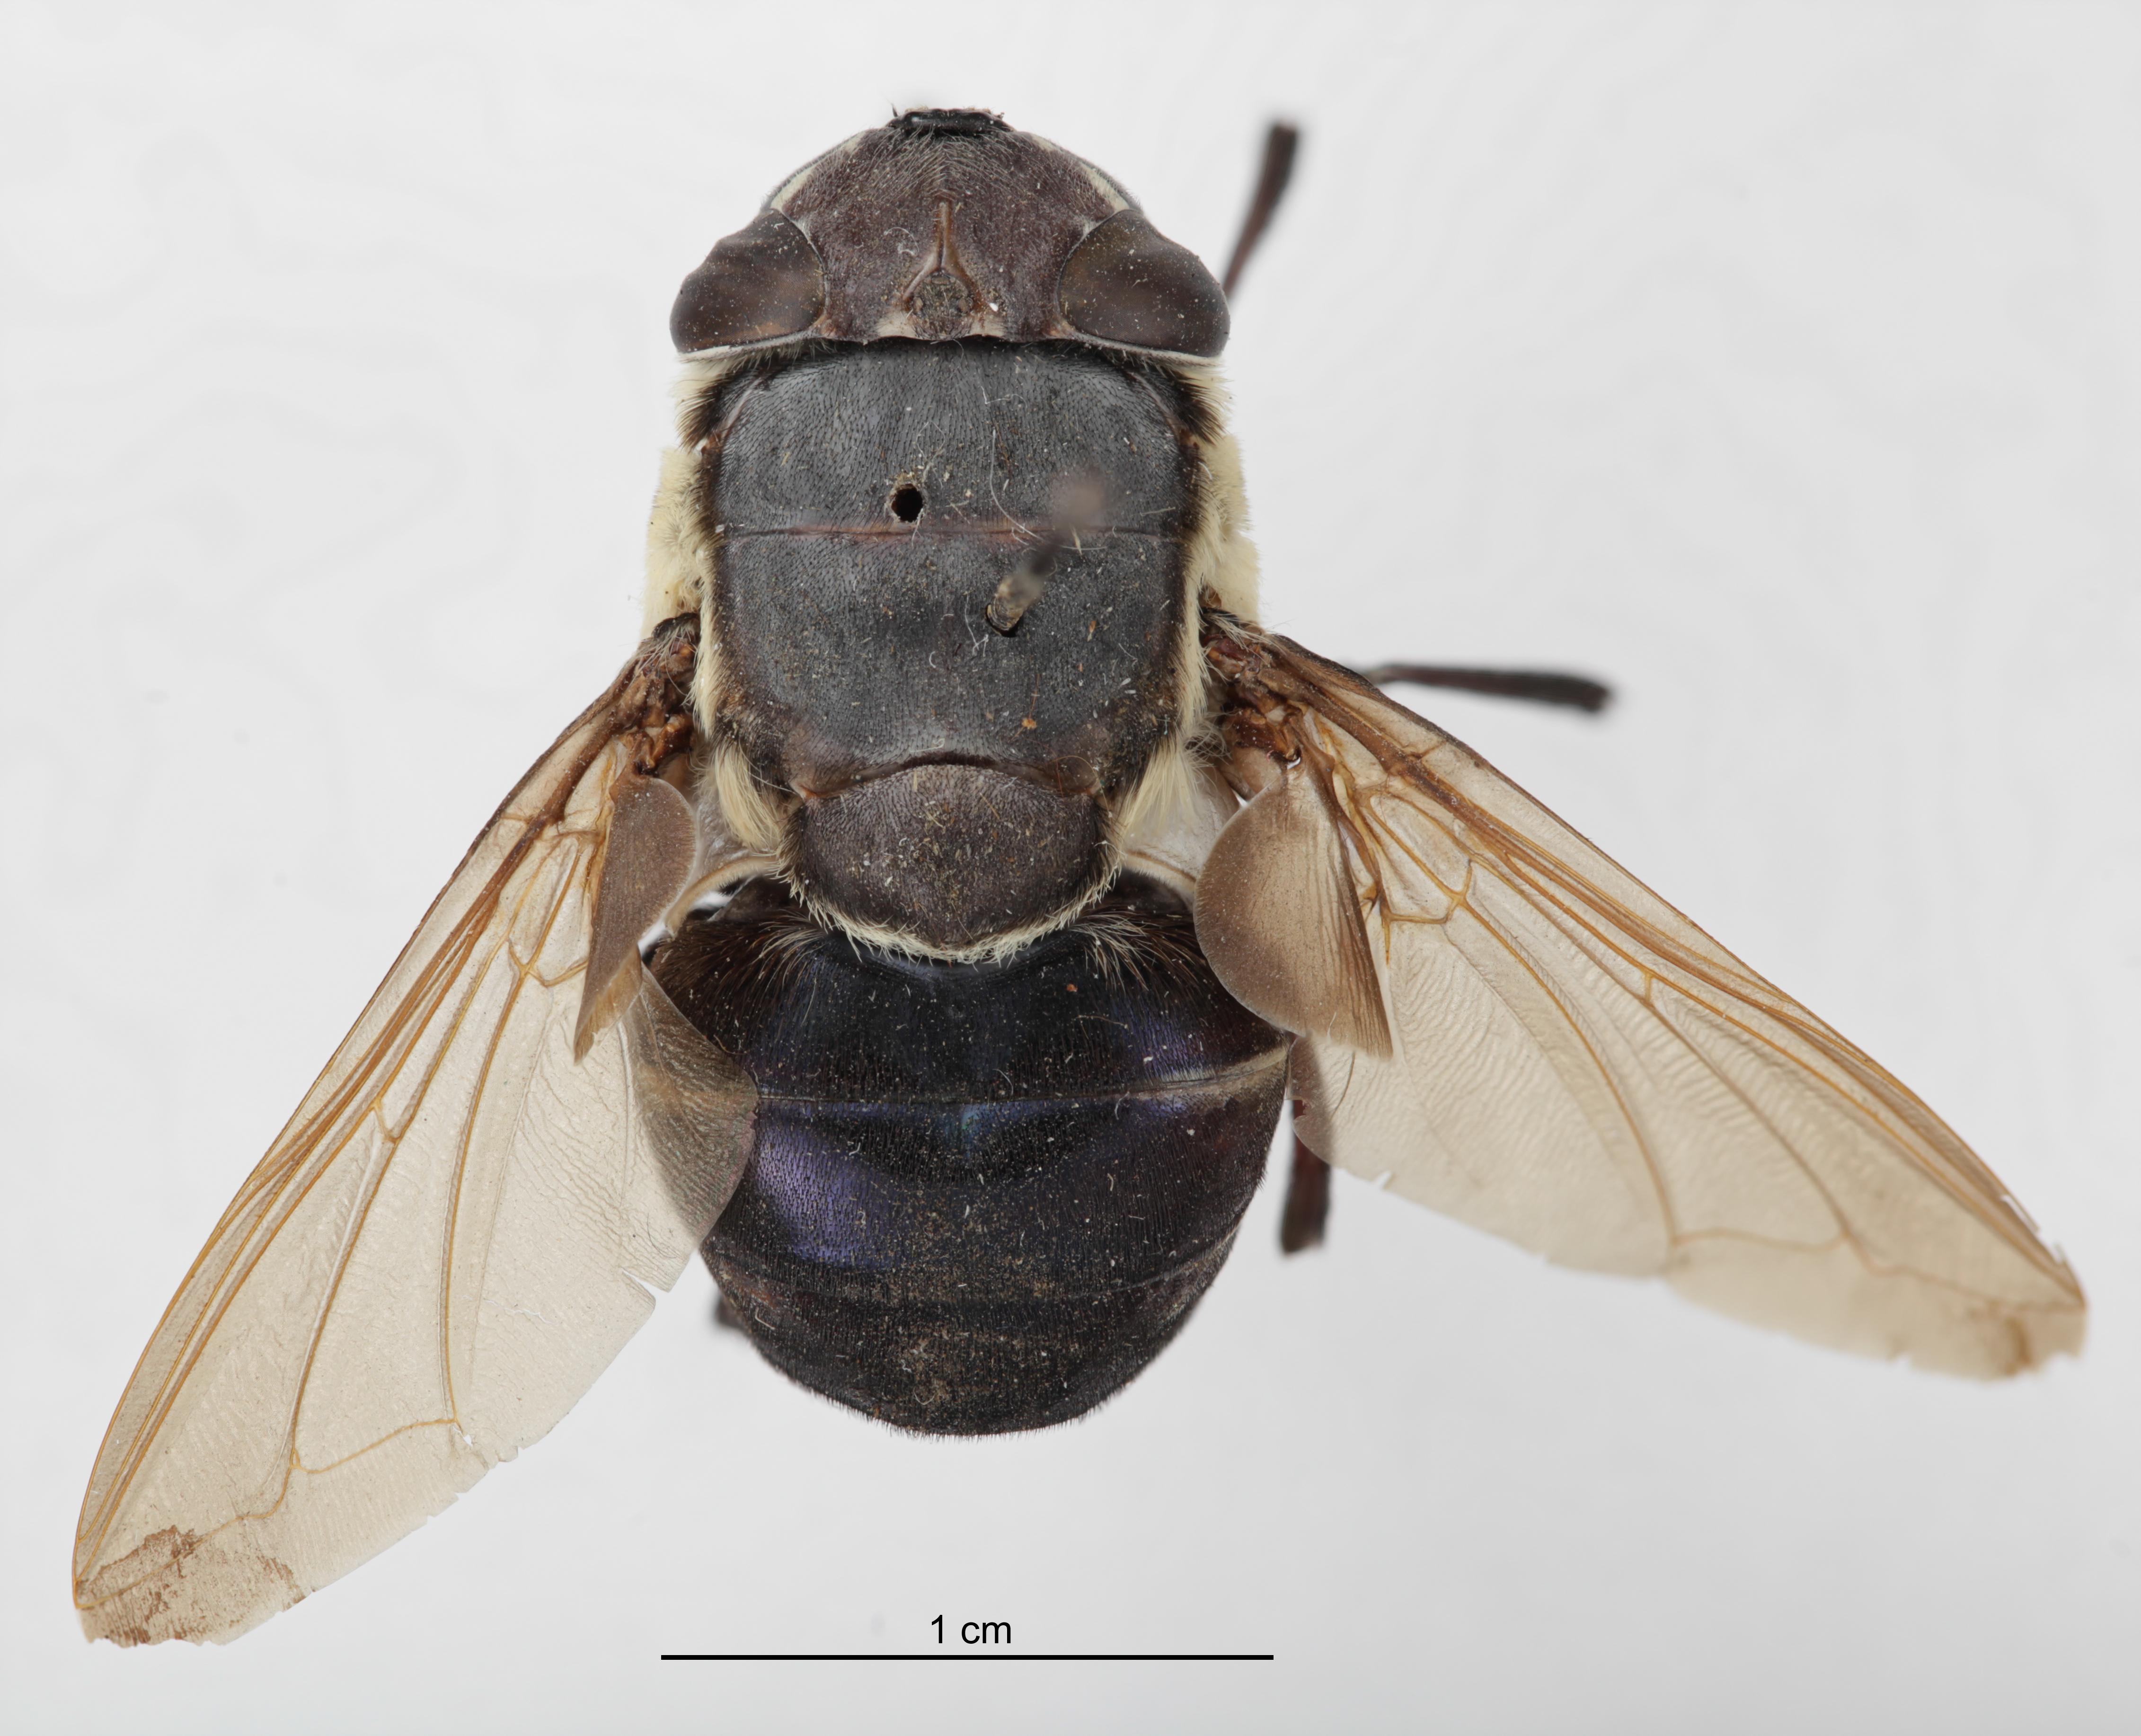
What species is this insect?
Cuterebra lepusculi
